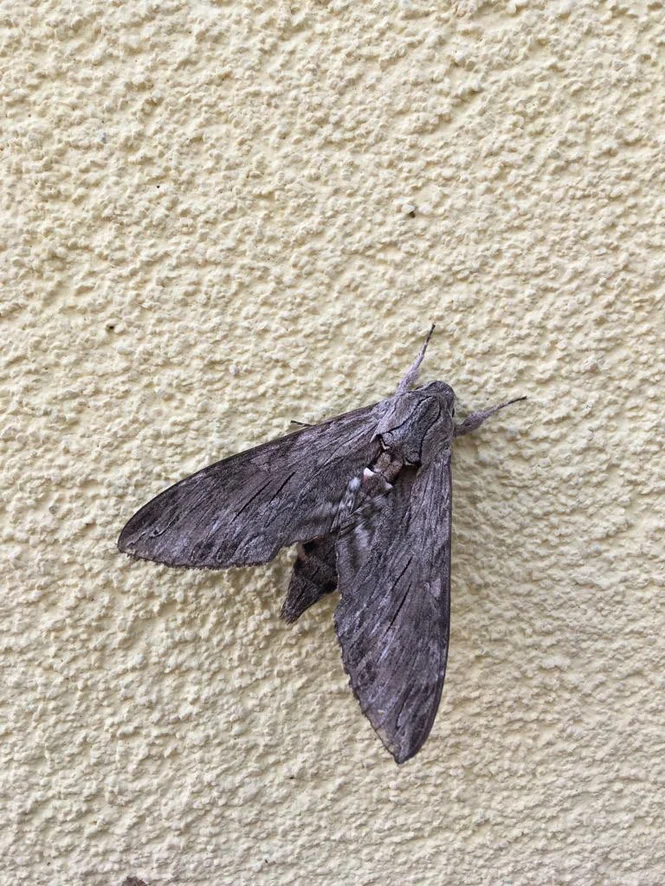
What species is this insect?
Agrius convolvuli
